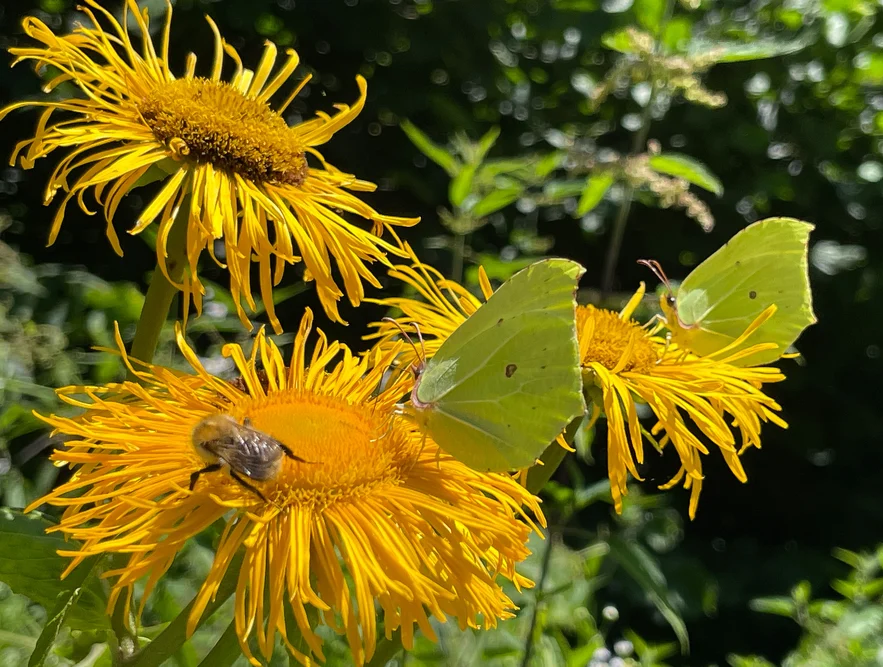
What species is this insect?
Gonepteryx rhamni
